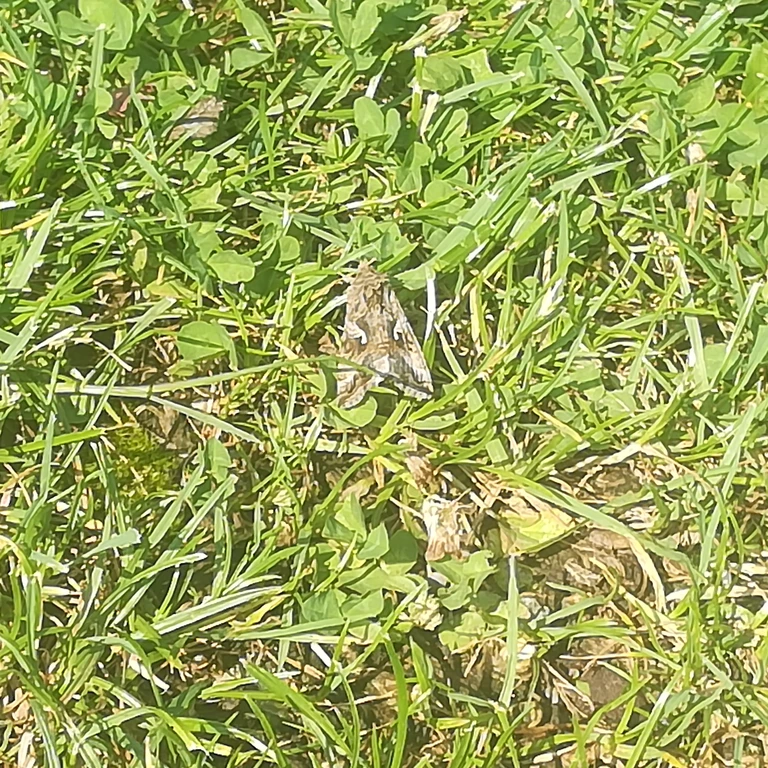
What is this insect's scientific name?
Autographa gamma
